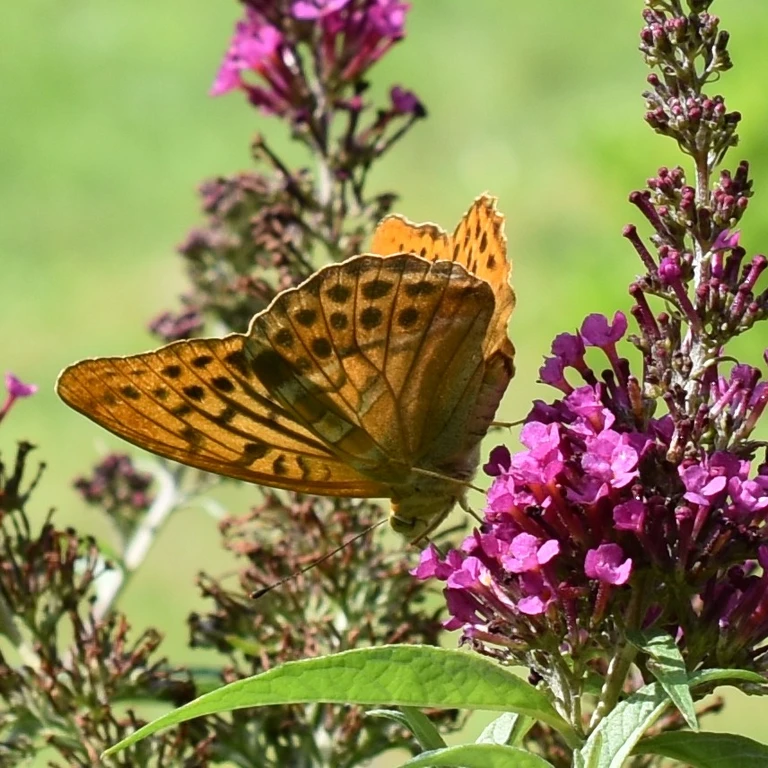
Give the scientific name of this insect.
Argynnis paphia
